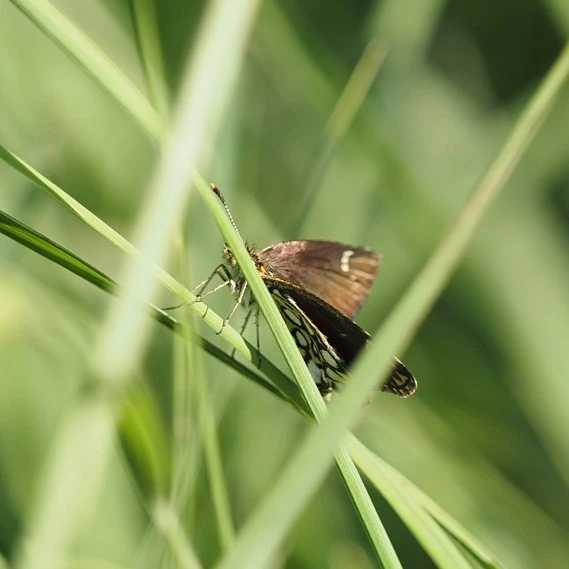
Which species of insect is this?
Heteropterus morpheus
